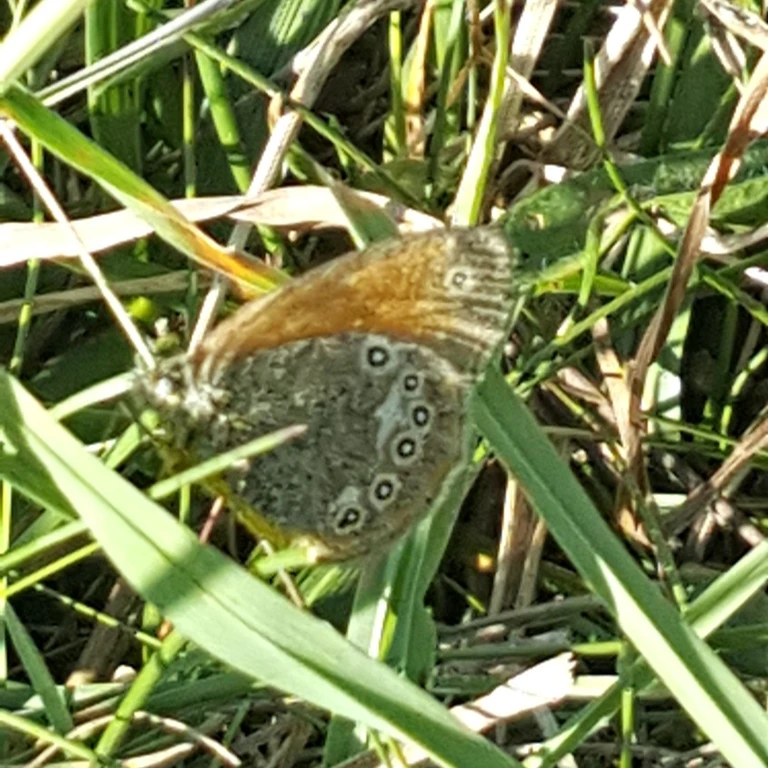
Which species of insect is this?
Coenonympha glycerion (also Coenonympha iphis)
